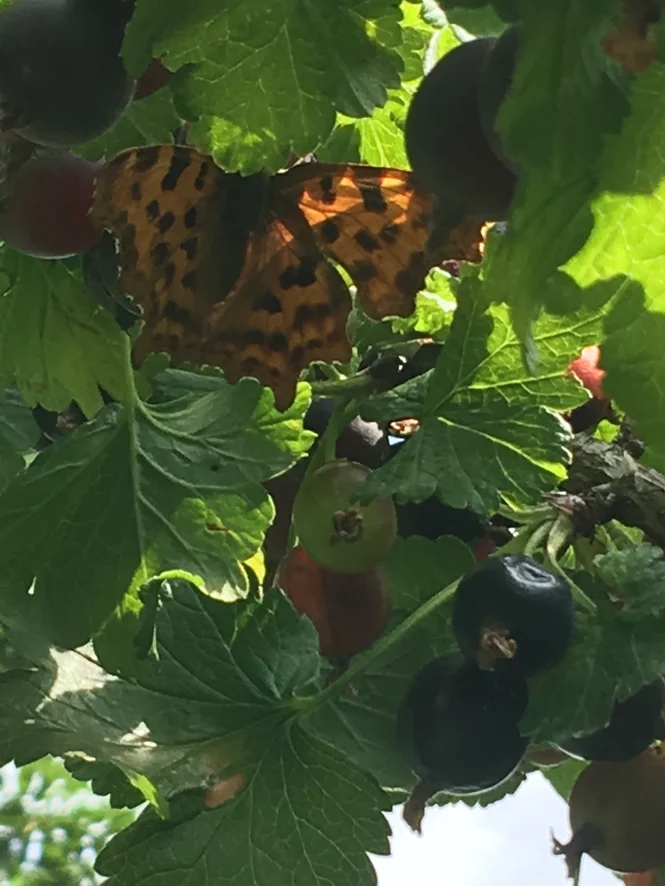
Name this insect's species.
Polygonia c-album
